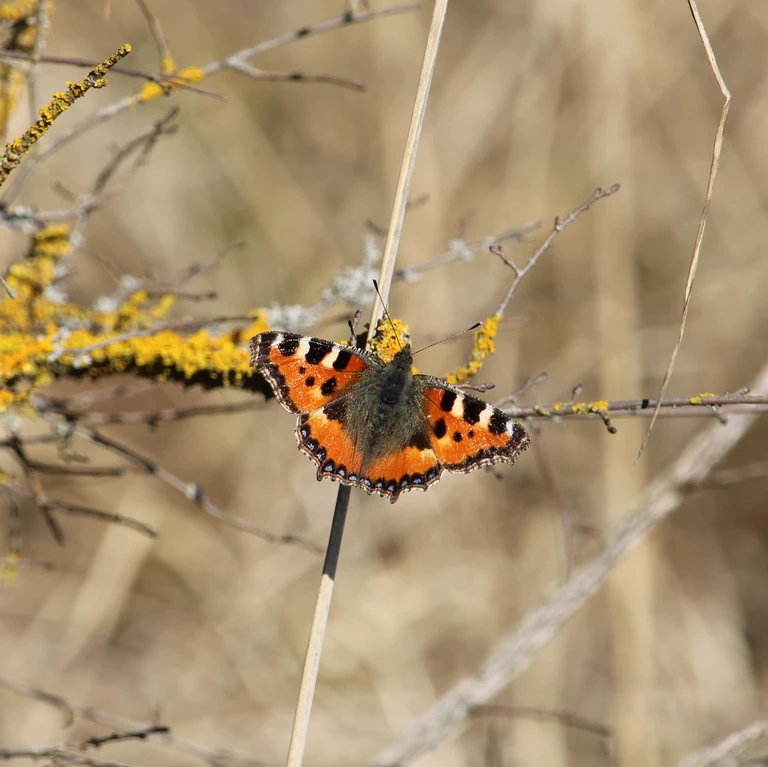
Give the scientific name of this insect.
Aglais urticae
